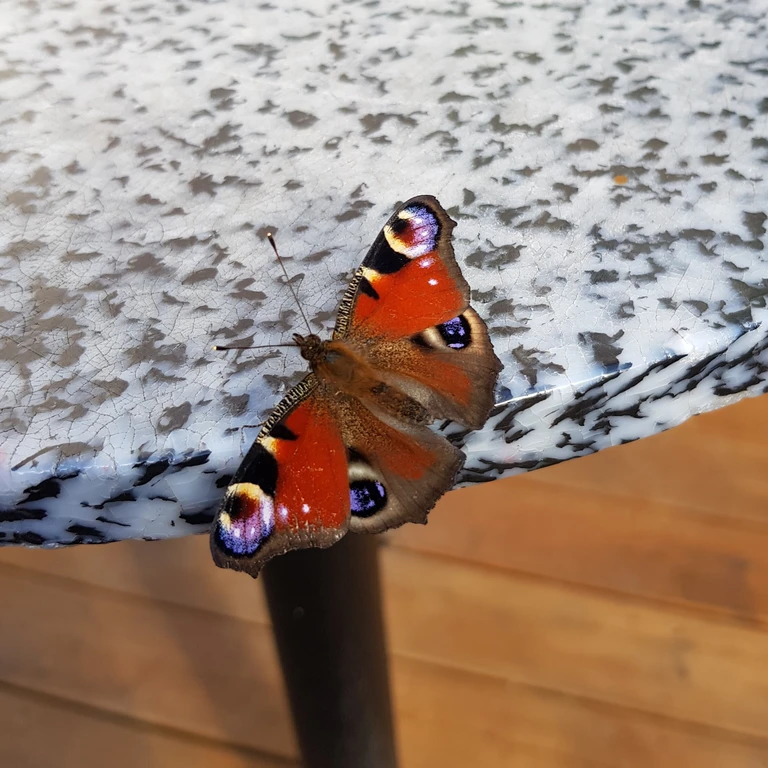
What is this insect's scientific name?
Aglais io
